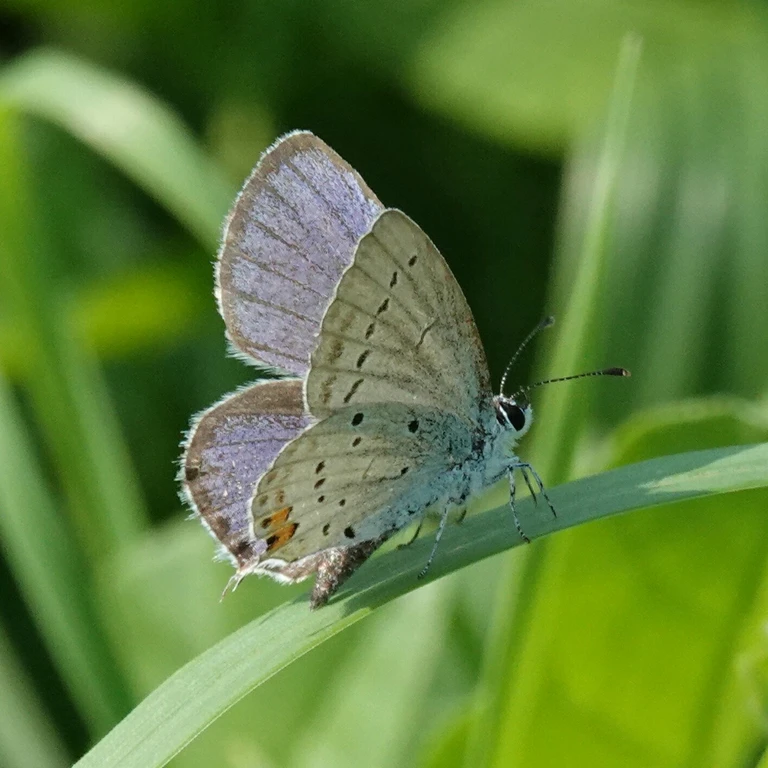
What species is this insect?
Cupido argiades (also Elkalyce argiades)
